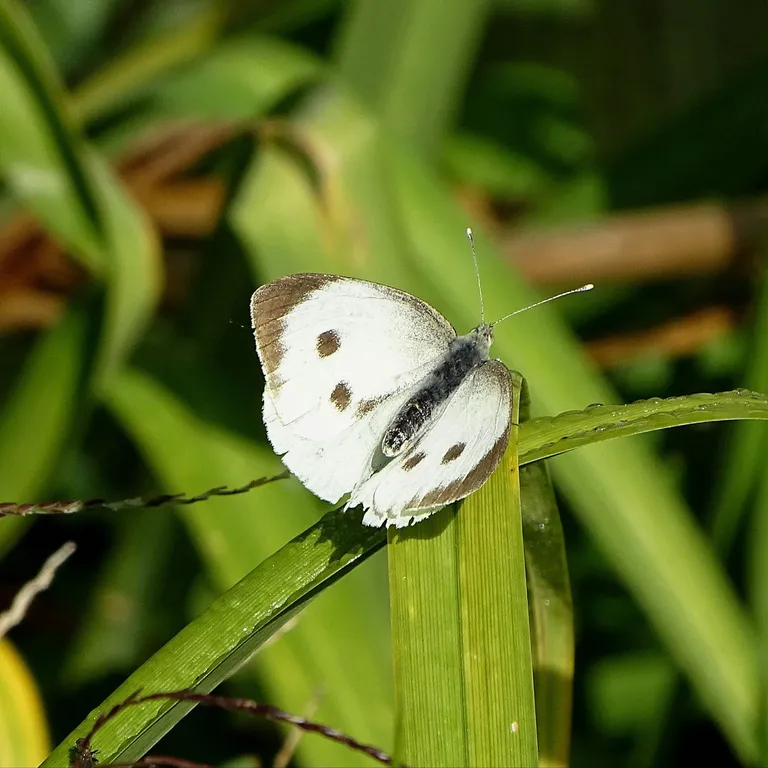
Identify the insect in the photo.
Pieris brassicae
